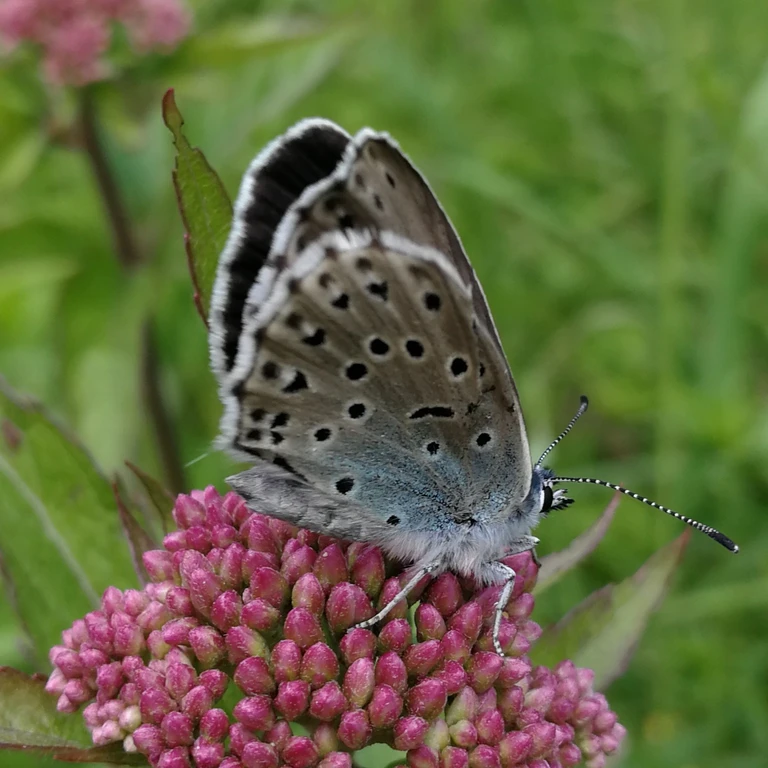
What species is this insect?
Phengaris arion (also Maculinea arion)
